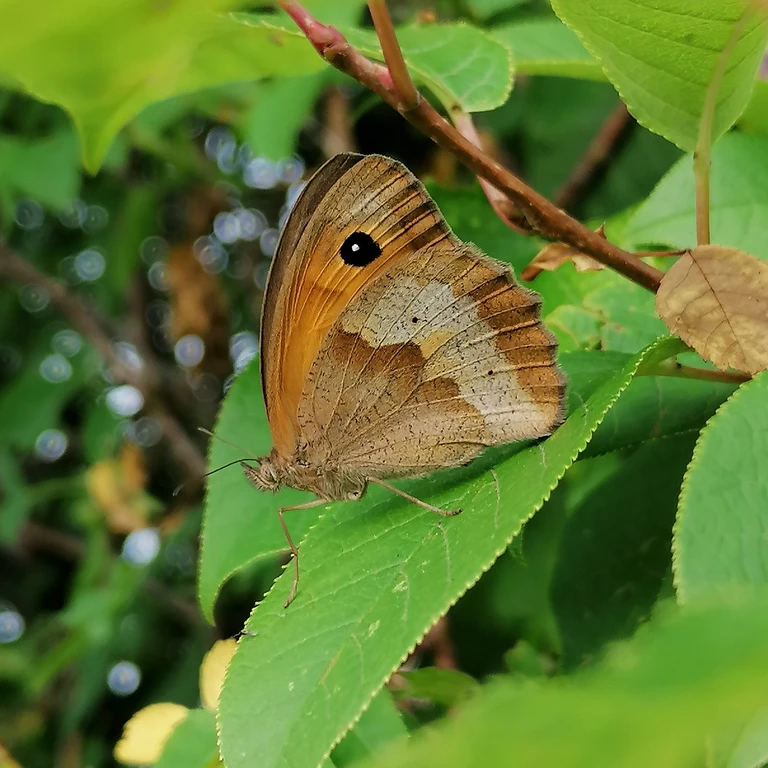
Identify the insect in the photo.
Maniola jurtina
